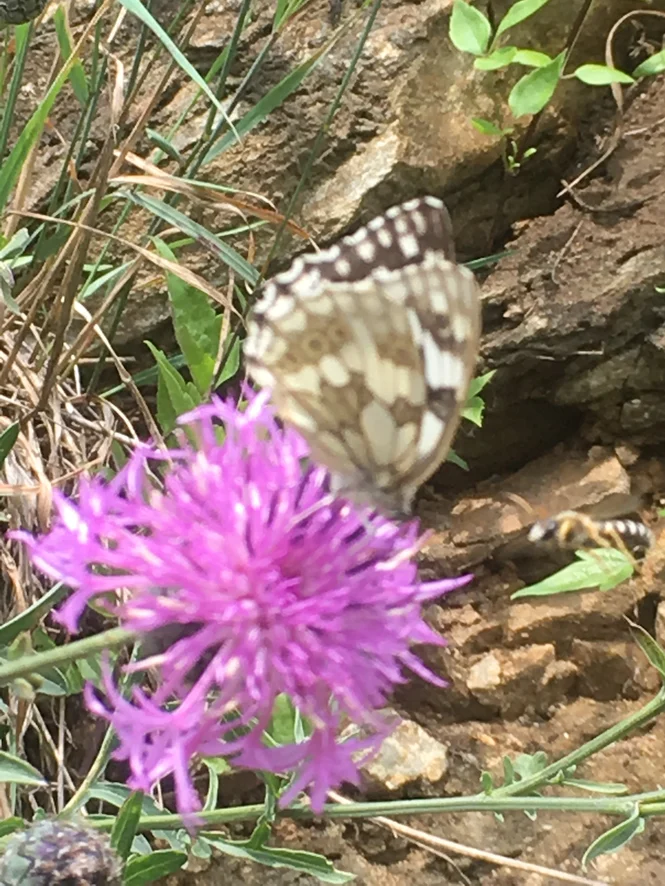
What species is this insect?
Melanargia galathea
